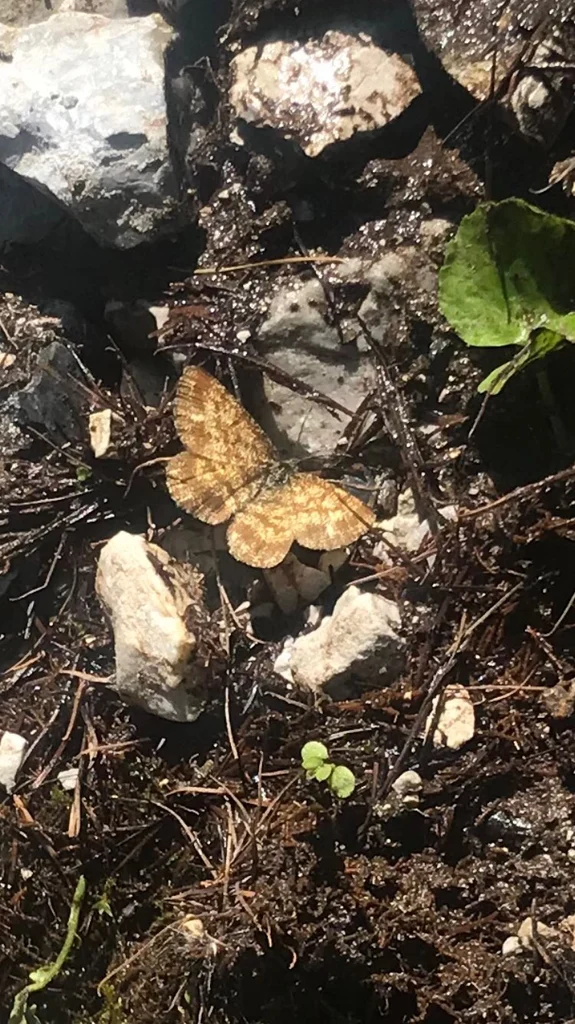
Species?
Ematurga atomaria
